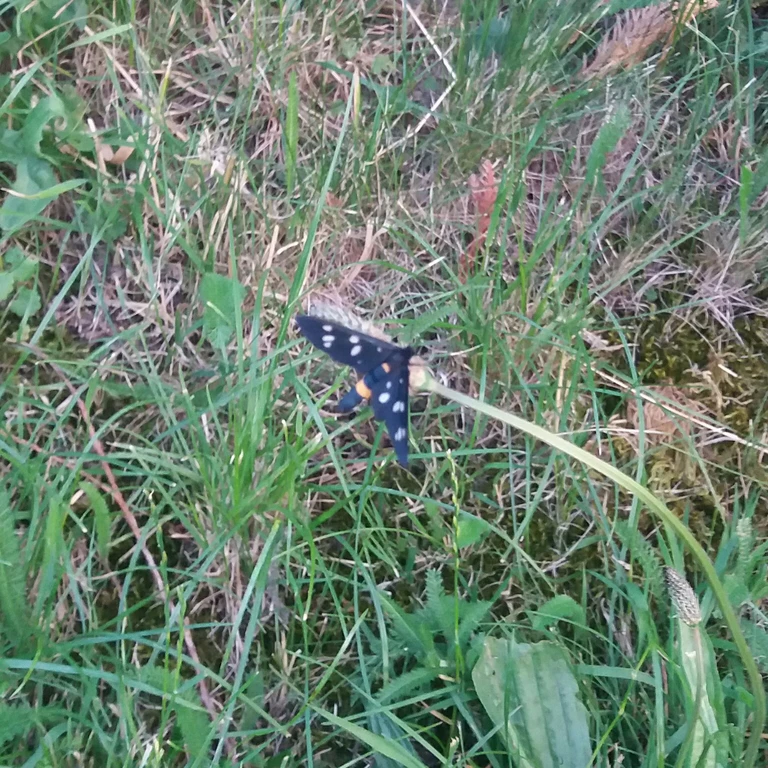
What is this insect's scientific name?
Amata phegea
